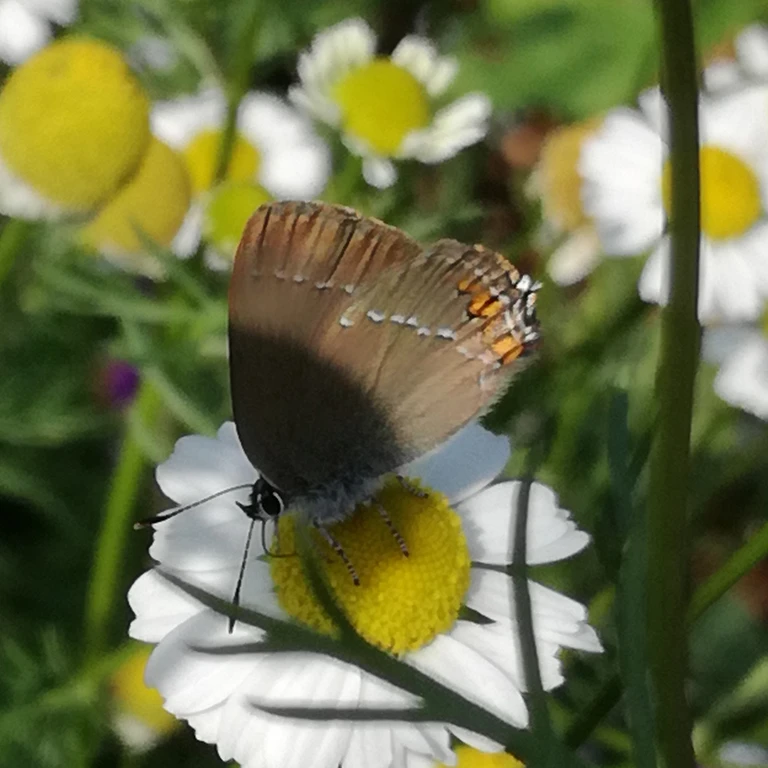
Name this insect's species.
Satyrium acaciae (also Strymon acaciae)
